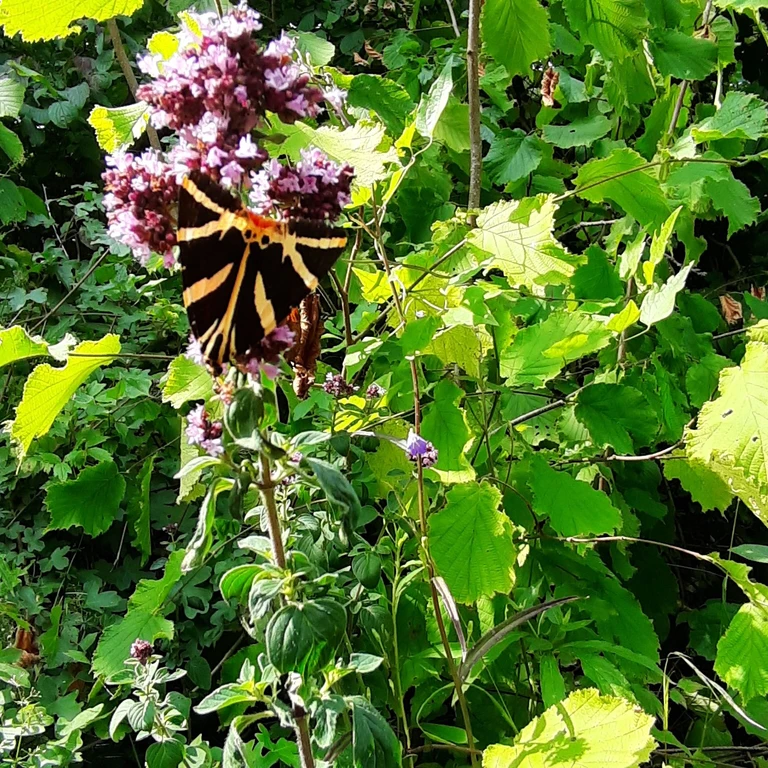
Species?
Euplagia quadripunctaria
